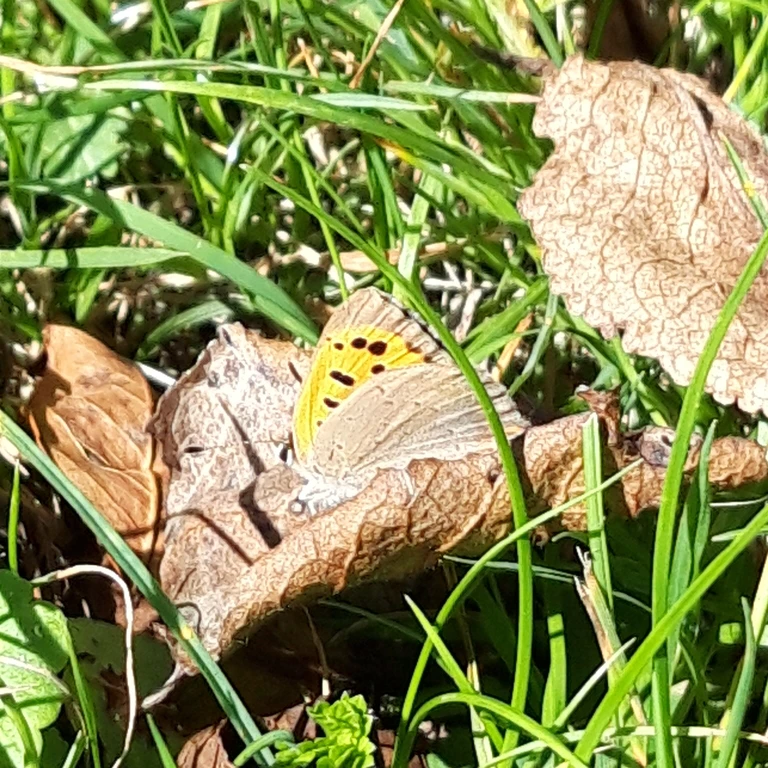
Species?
Lycaena phlaeas
